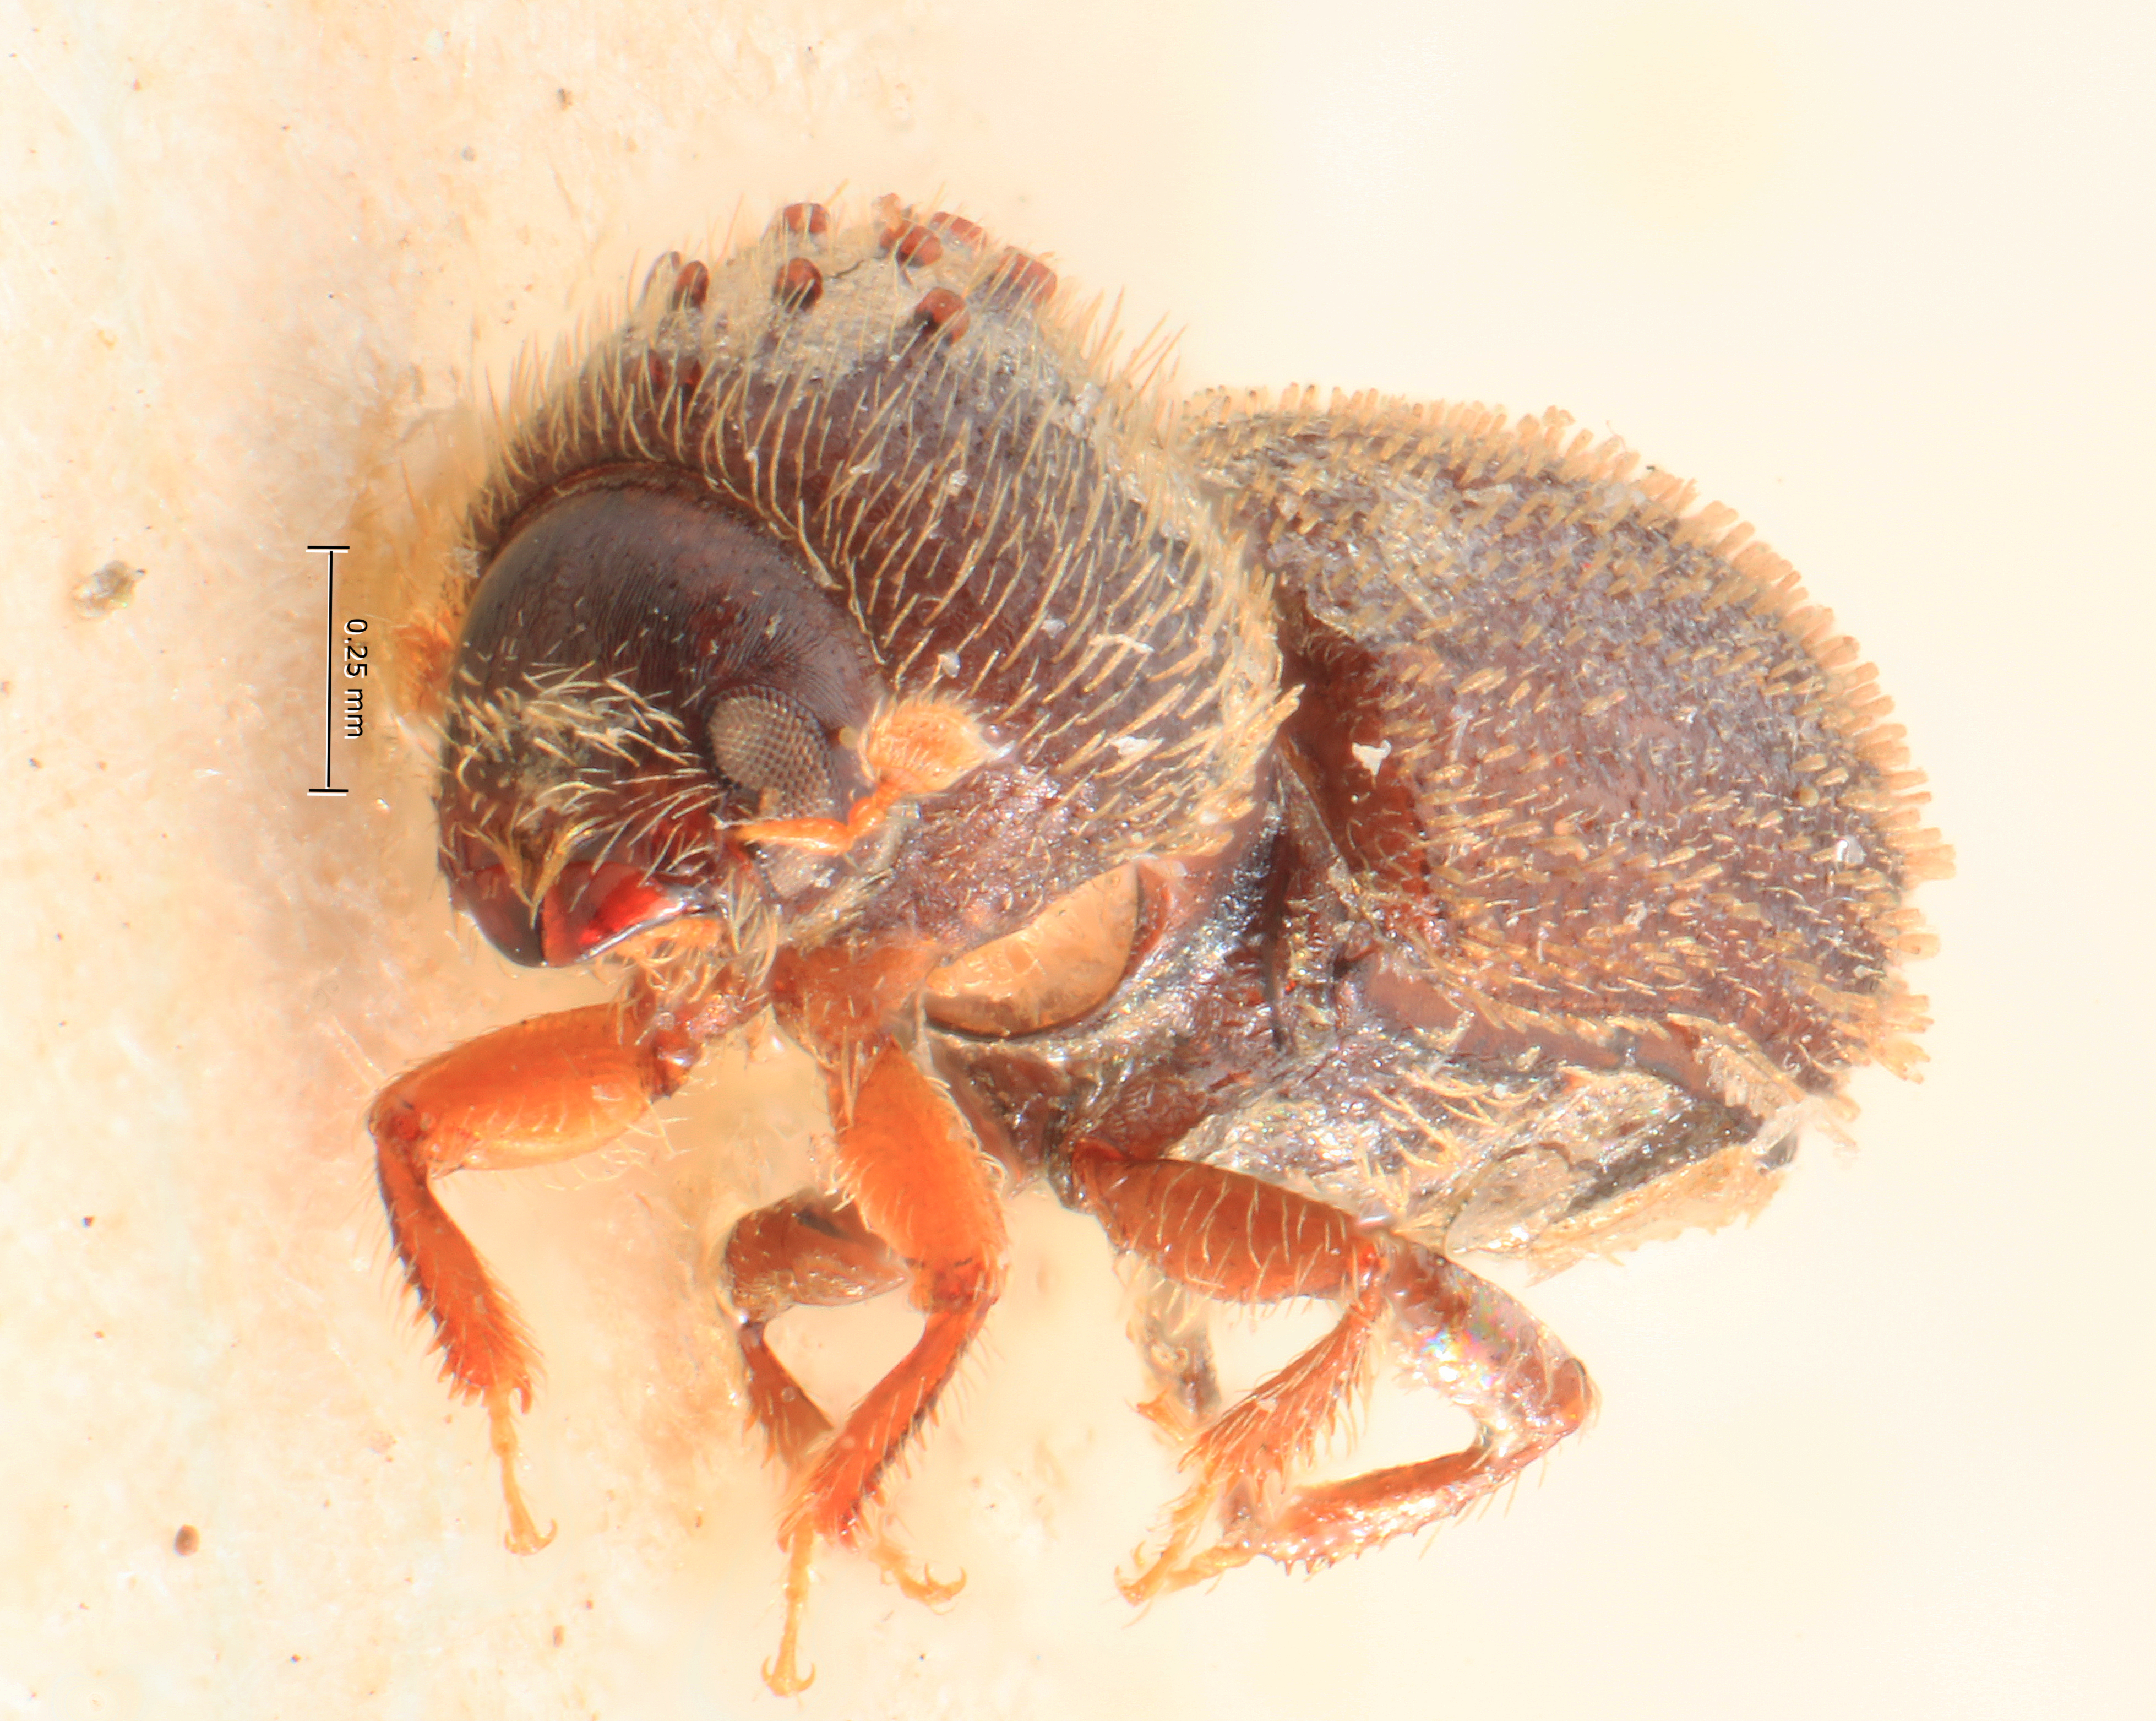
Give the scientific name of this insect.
Cryphalus acaciae
